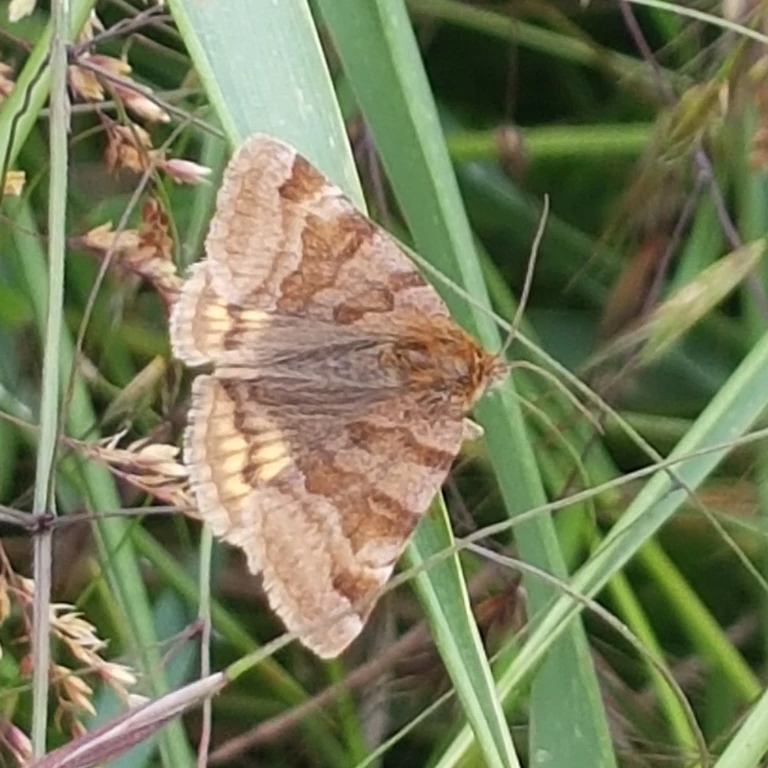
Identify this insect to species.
Euclidia glyphica
